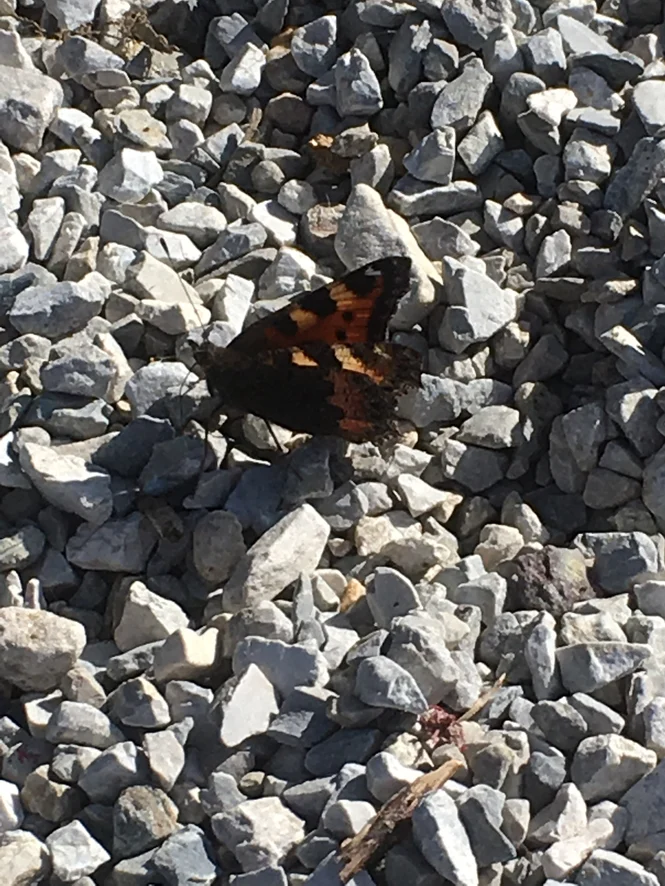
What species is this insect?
Aglais urticae
